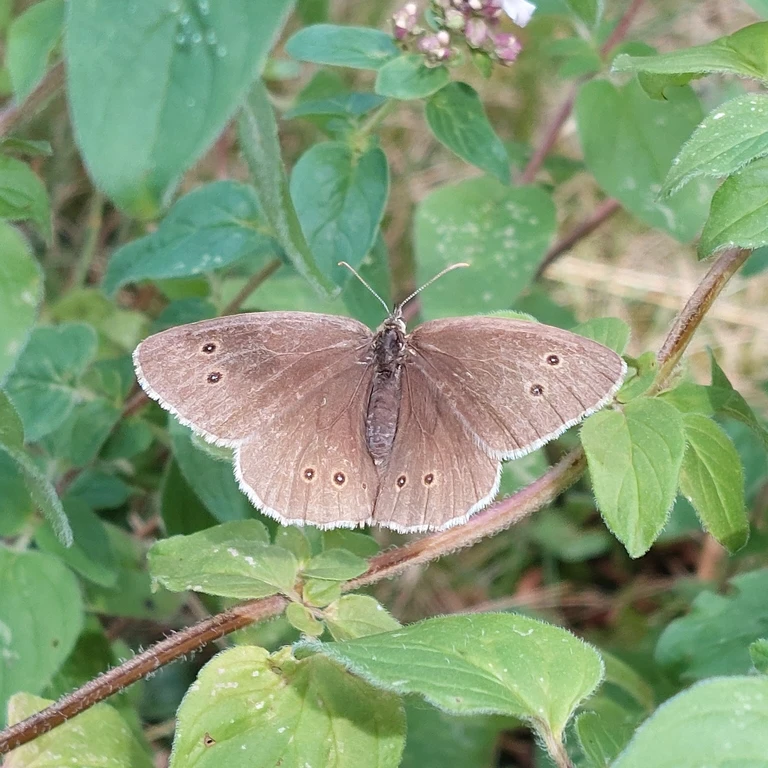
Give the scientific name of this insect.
Aphantopus hyperantus
